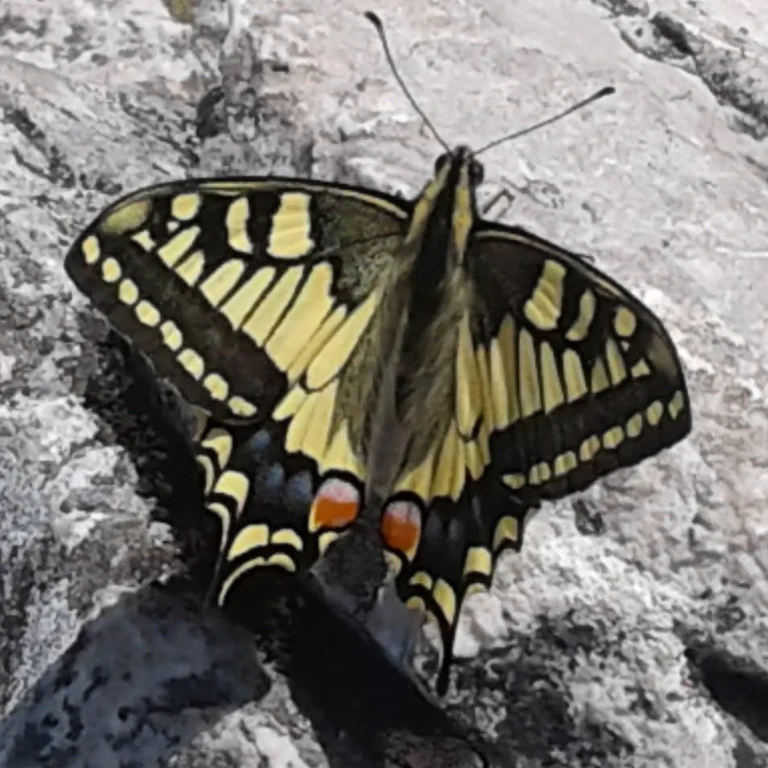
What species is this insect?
Papilio machaon
